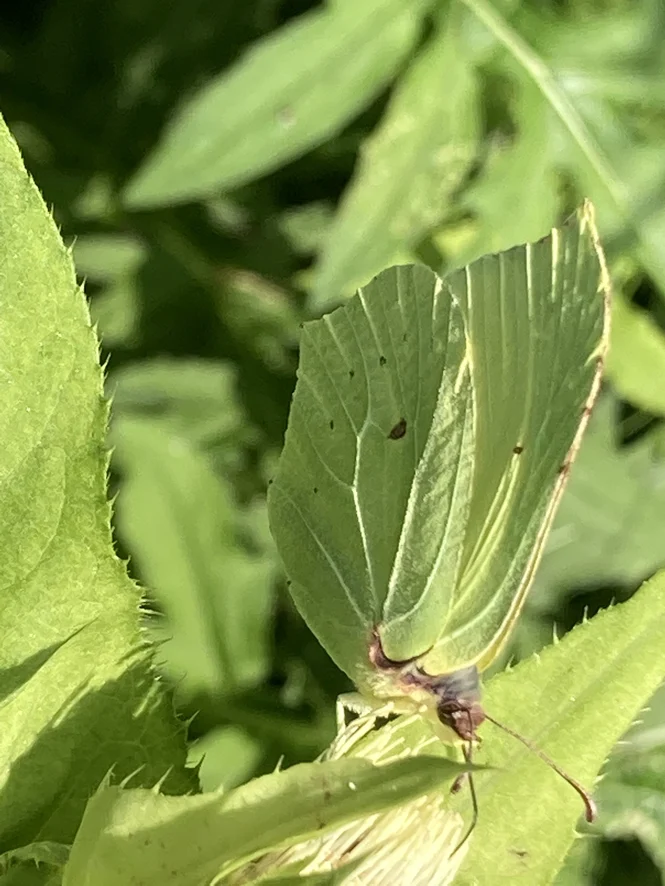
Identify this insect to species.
Gonepteryx rhamni
